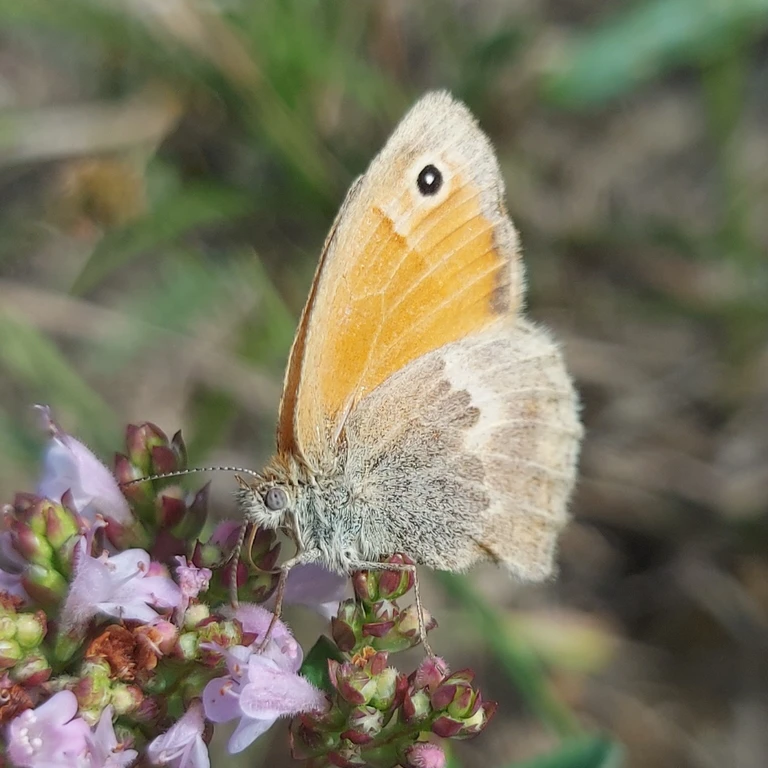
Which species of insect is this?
Coenonympha pamphilus
